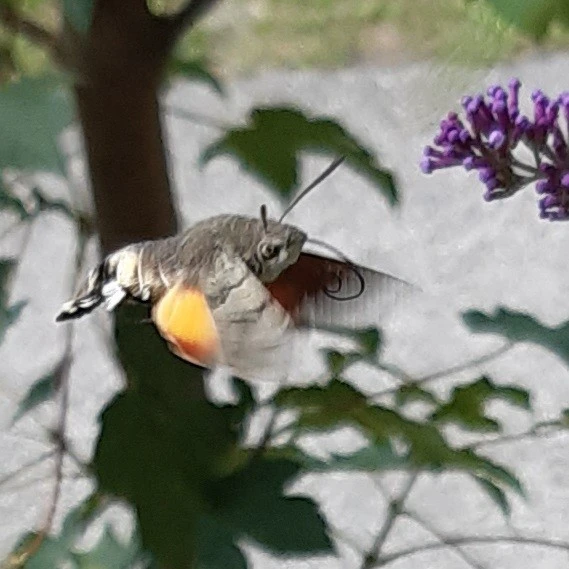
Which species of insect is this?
Macroglossum stellatarum
